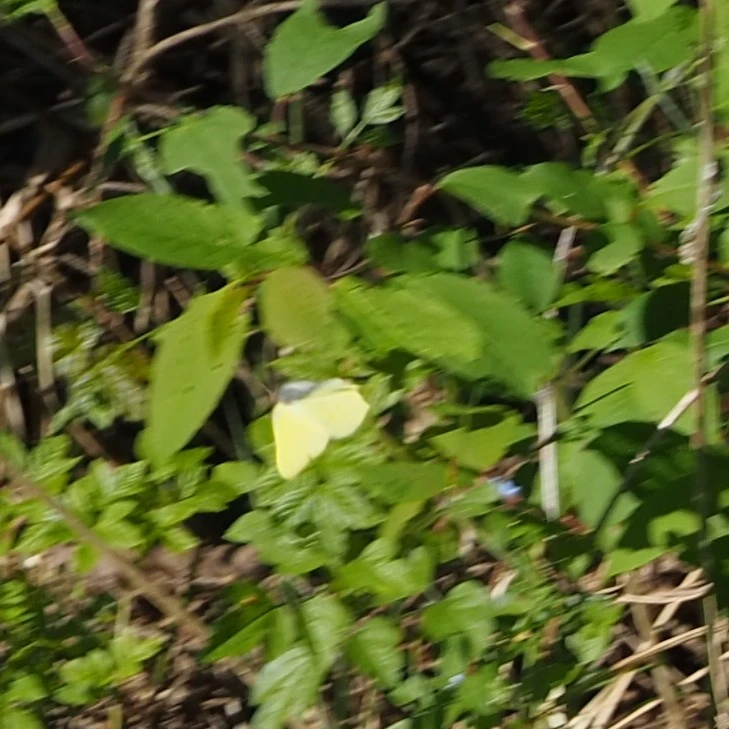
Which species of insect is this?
Gonepteryx rhamni
